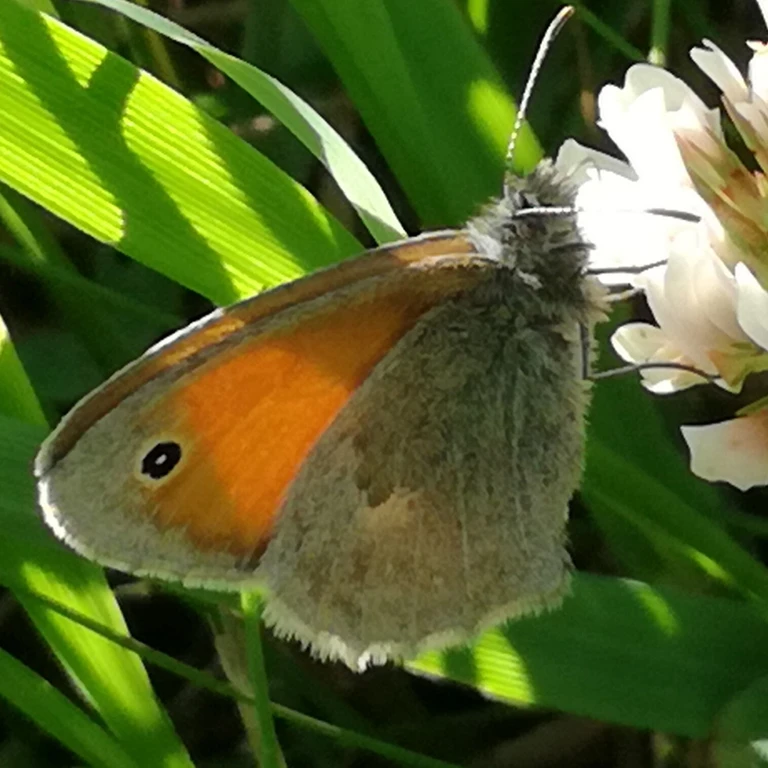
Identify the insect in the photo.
Coenonympha pamphilus
